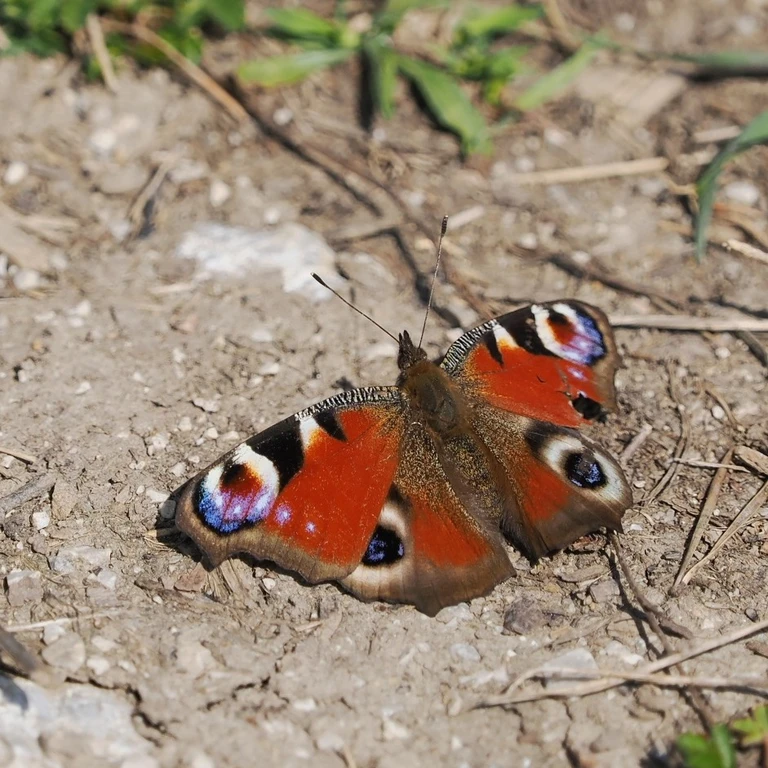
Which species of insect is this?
Aglais io
